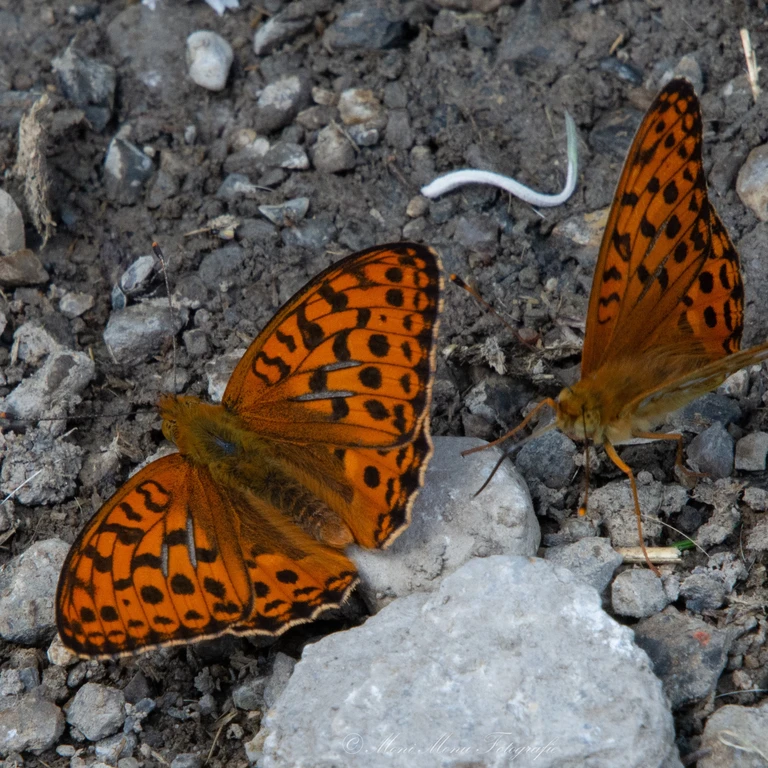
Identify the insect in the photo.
Fabriciana adippe
